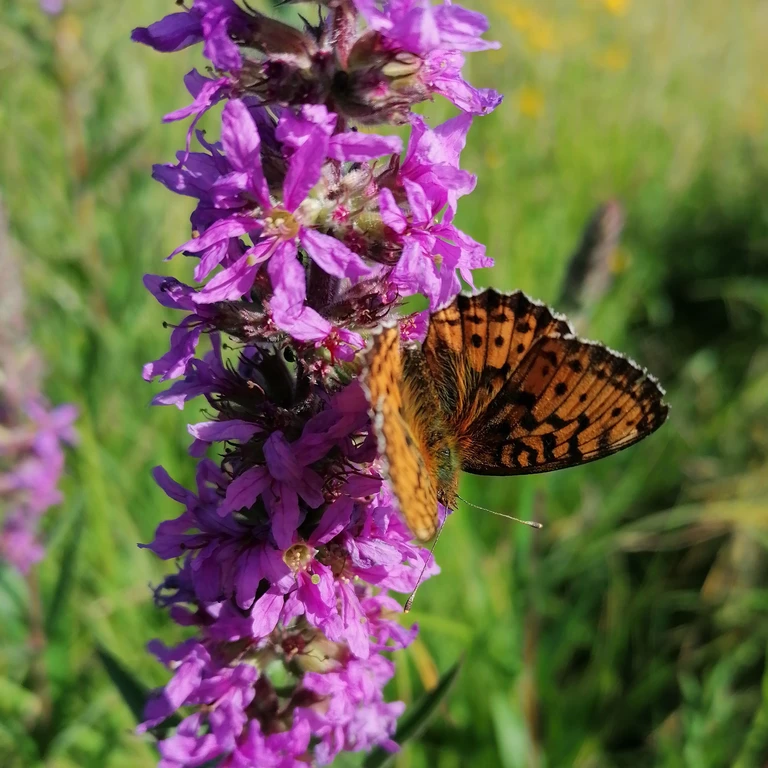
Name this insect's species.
Brenthis ino
